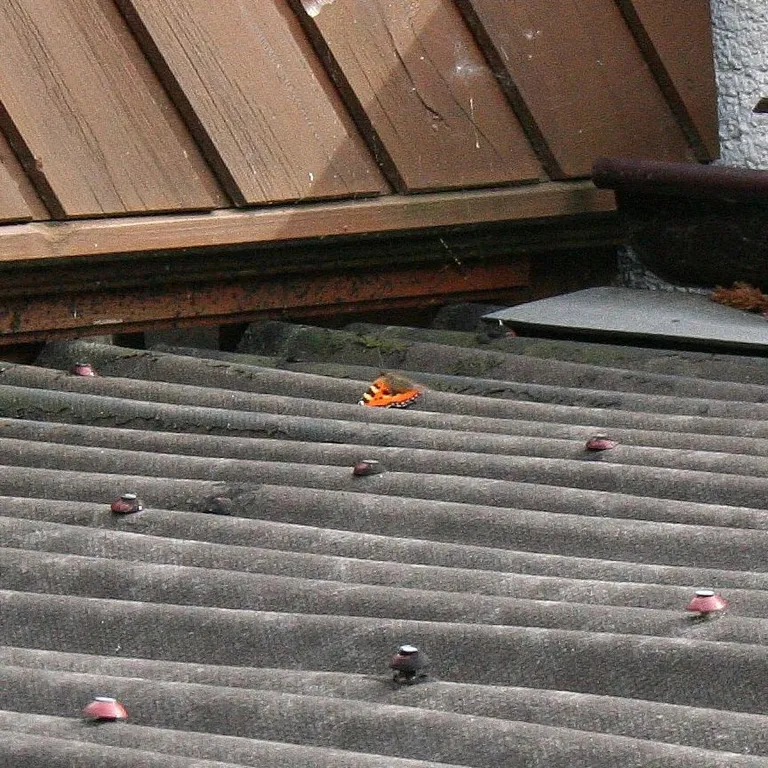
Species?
Aglais urticae
